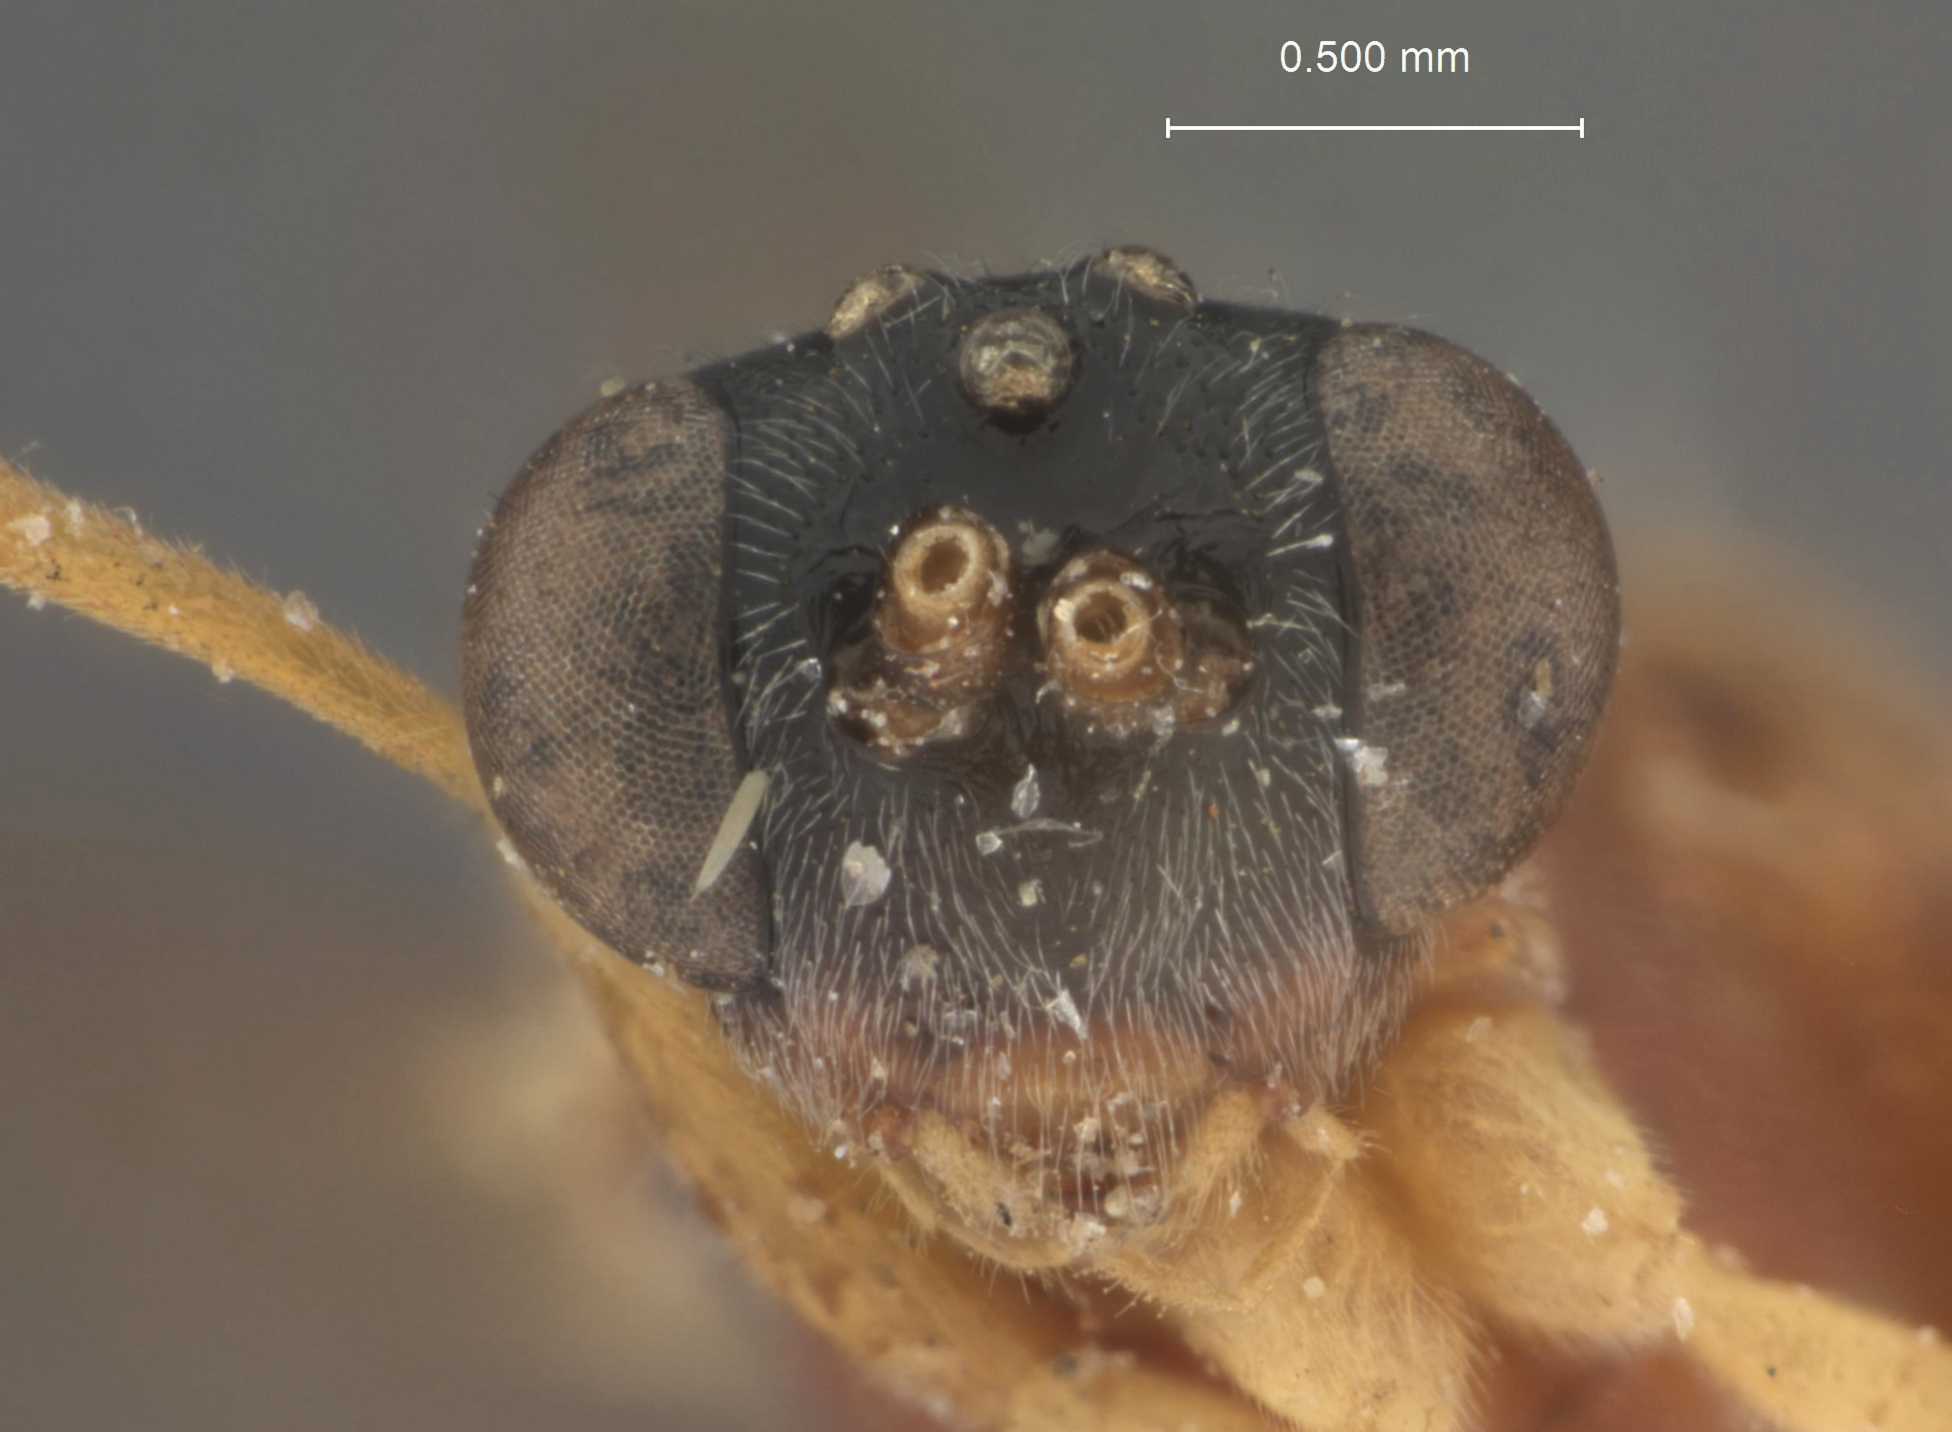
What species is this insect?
Glypta plana
